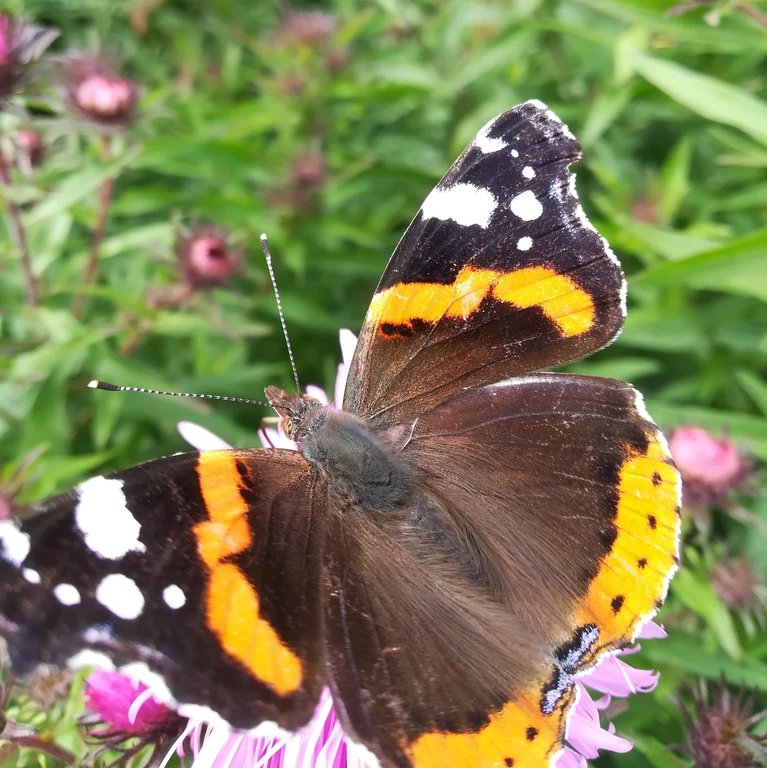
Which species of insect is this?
Vanessa atalanta
